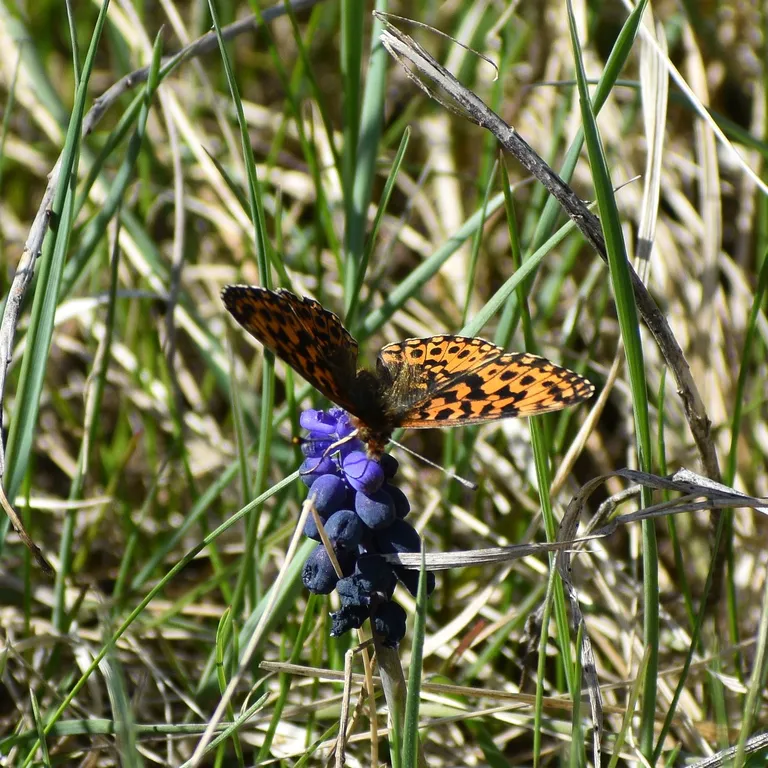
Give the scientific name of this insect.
Boloria dia
